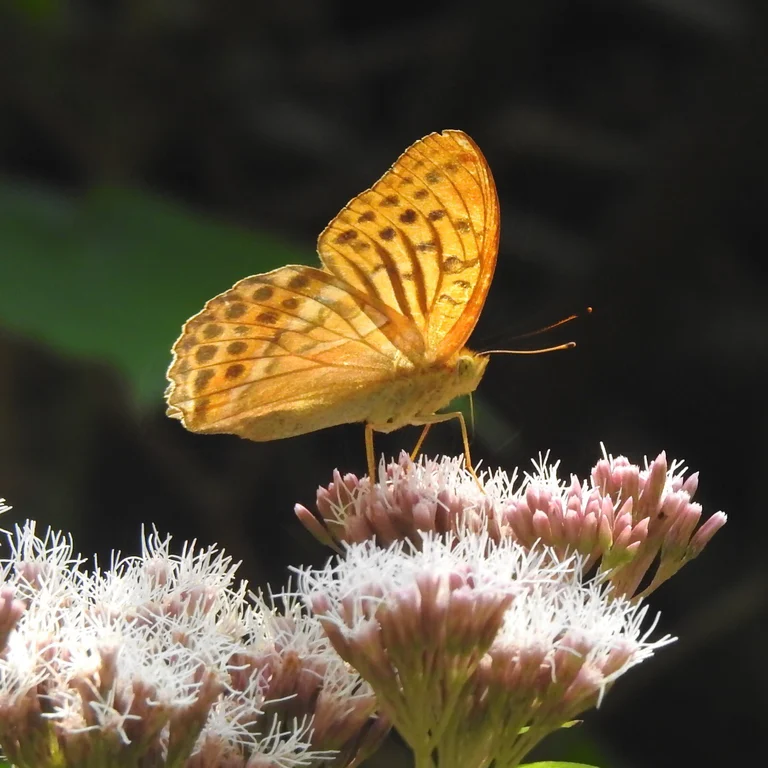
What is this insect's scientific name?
Argynnis paphia
